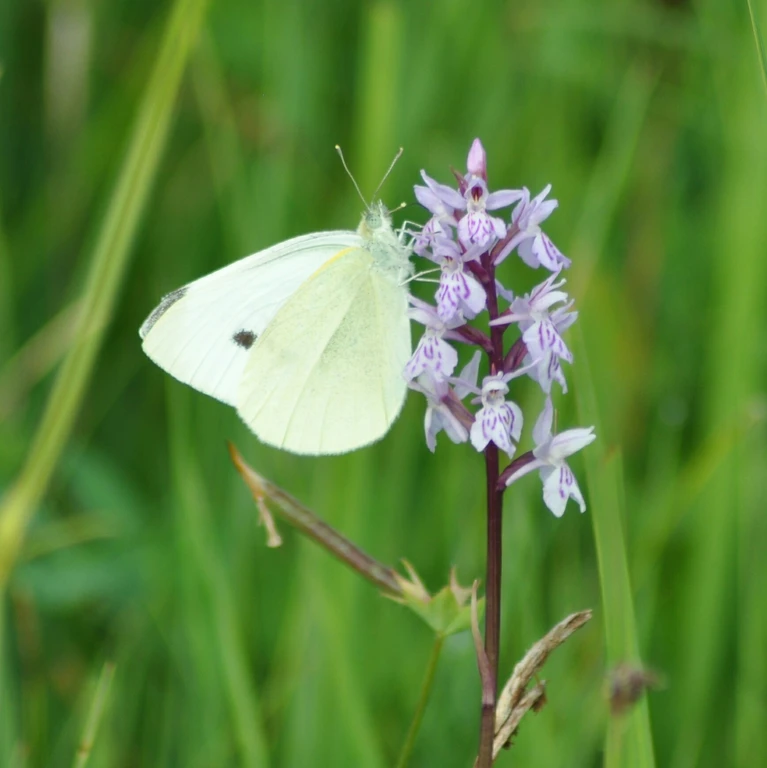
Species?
Pieris rapae
